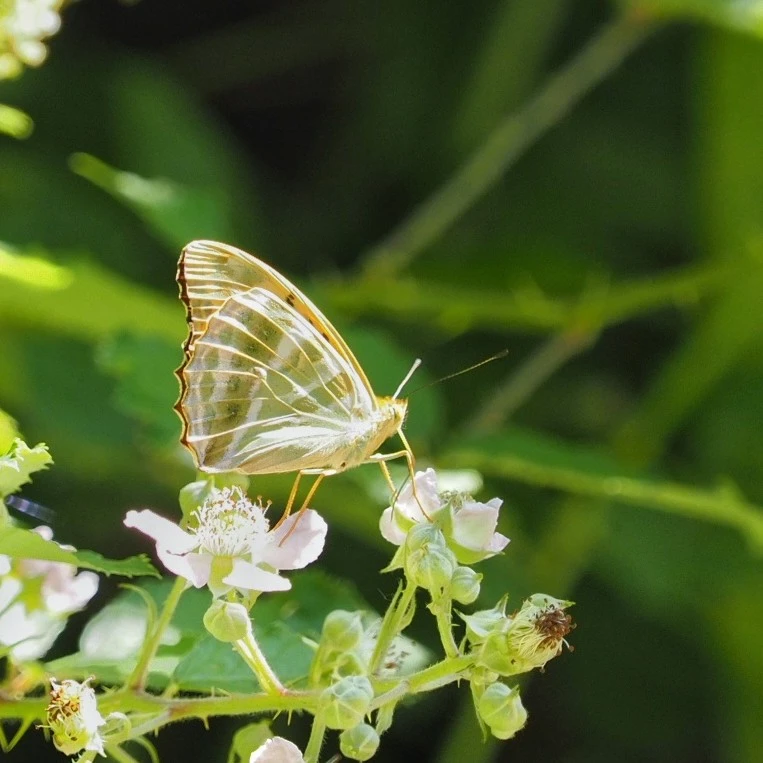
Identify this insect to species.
Argynnis paphia
